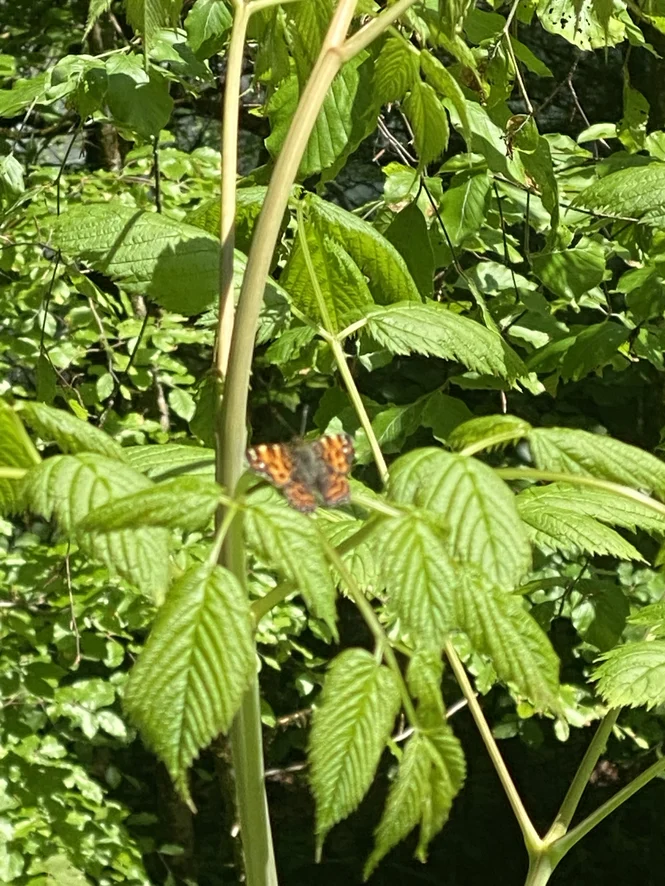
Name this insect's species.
Araschnia levana
